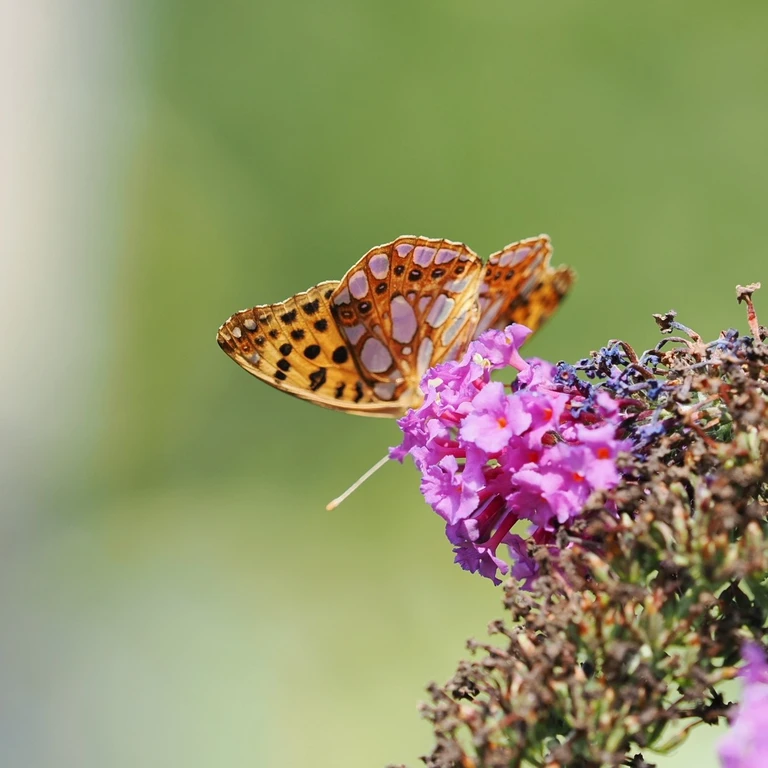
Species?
Issoria lathonia
